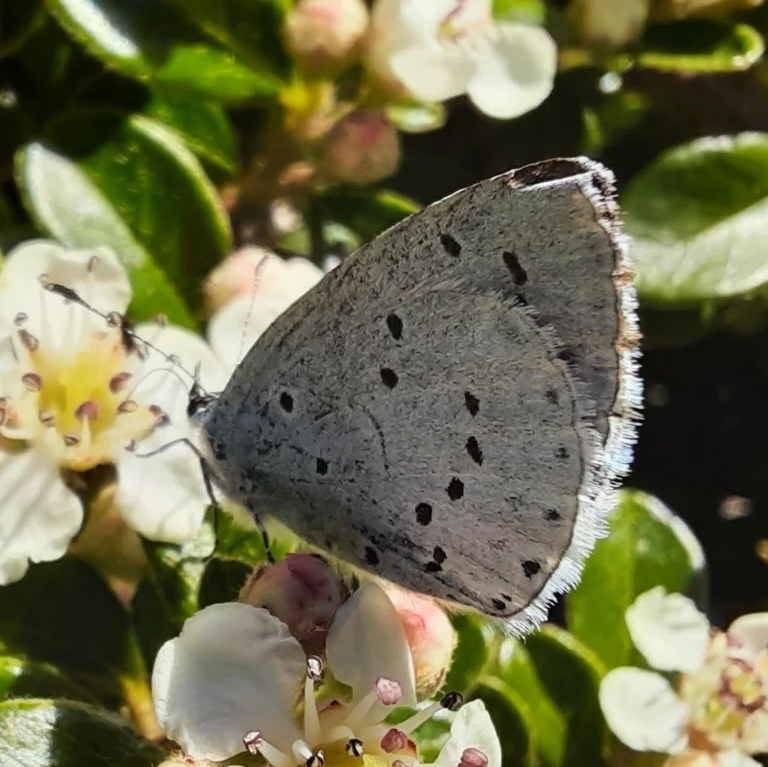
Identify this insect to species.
Celastrina argiolus
